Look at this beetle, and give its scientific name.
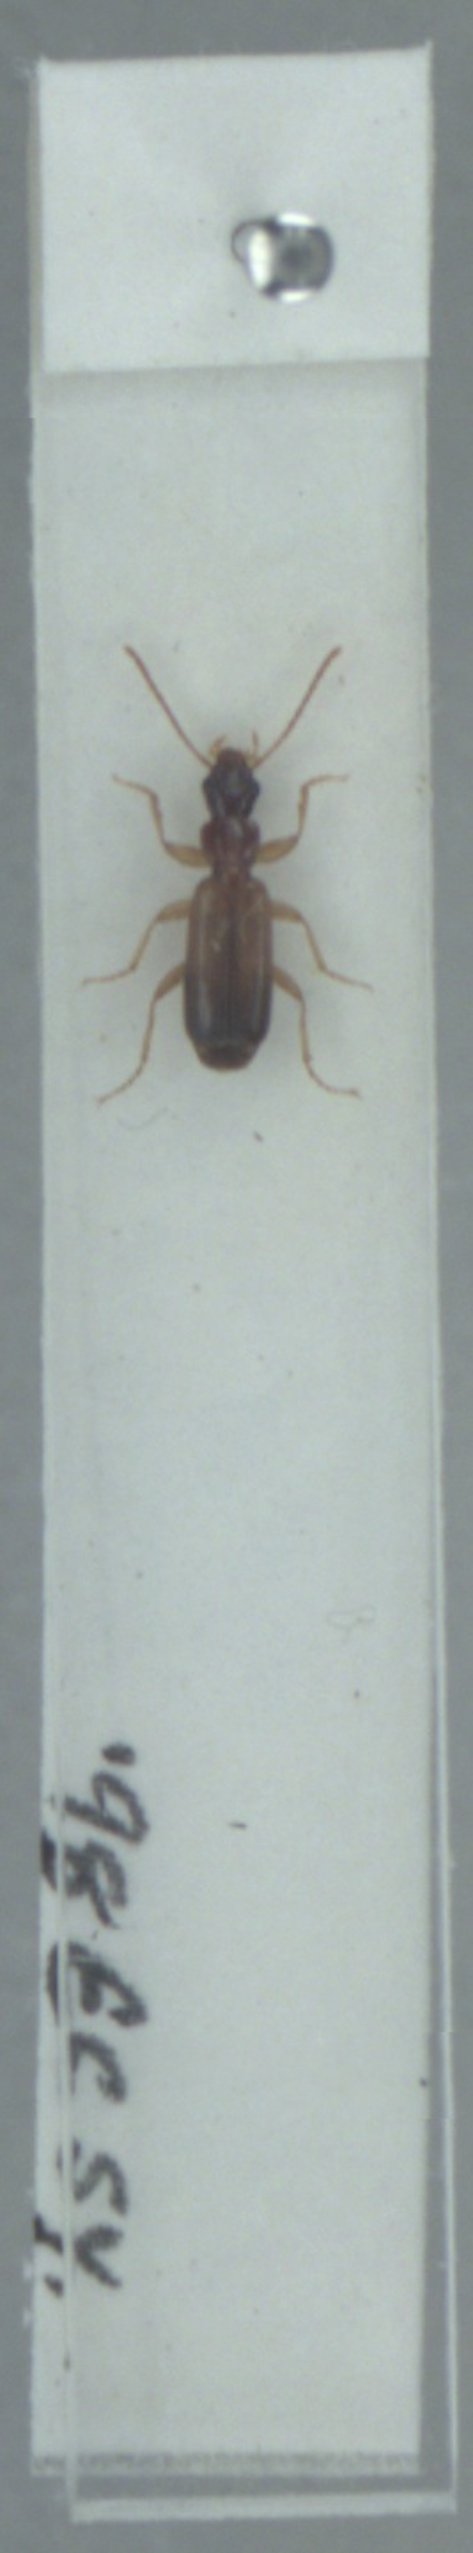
Paradromius linearis
